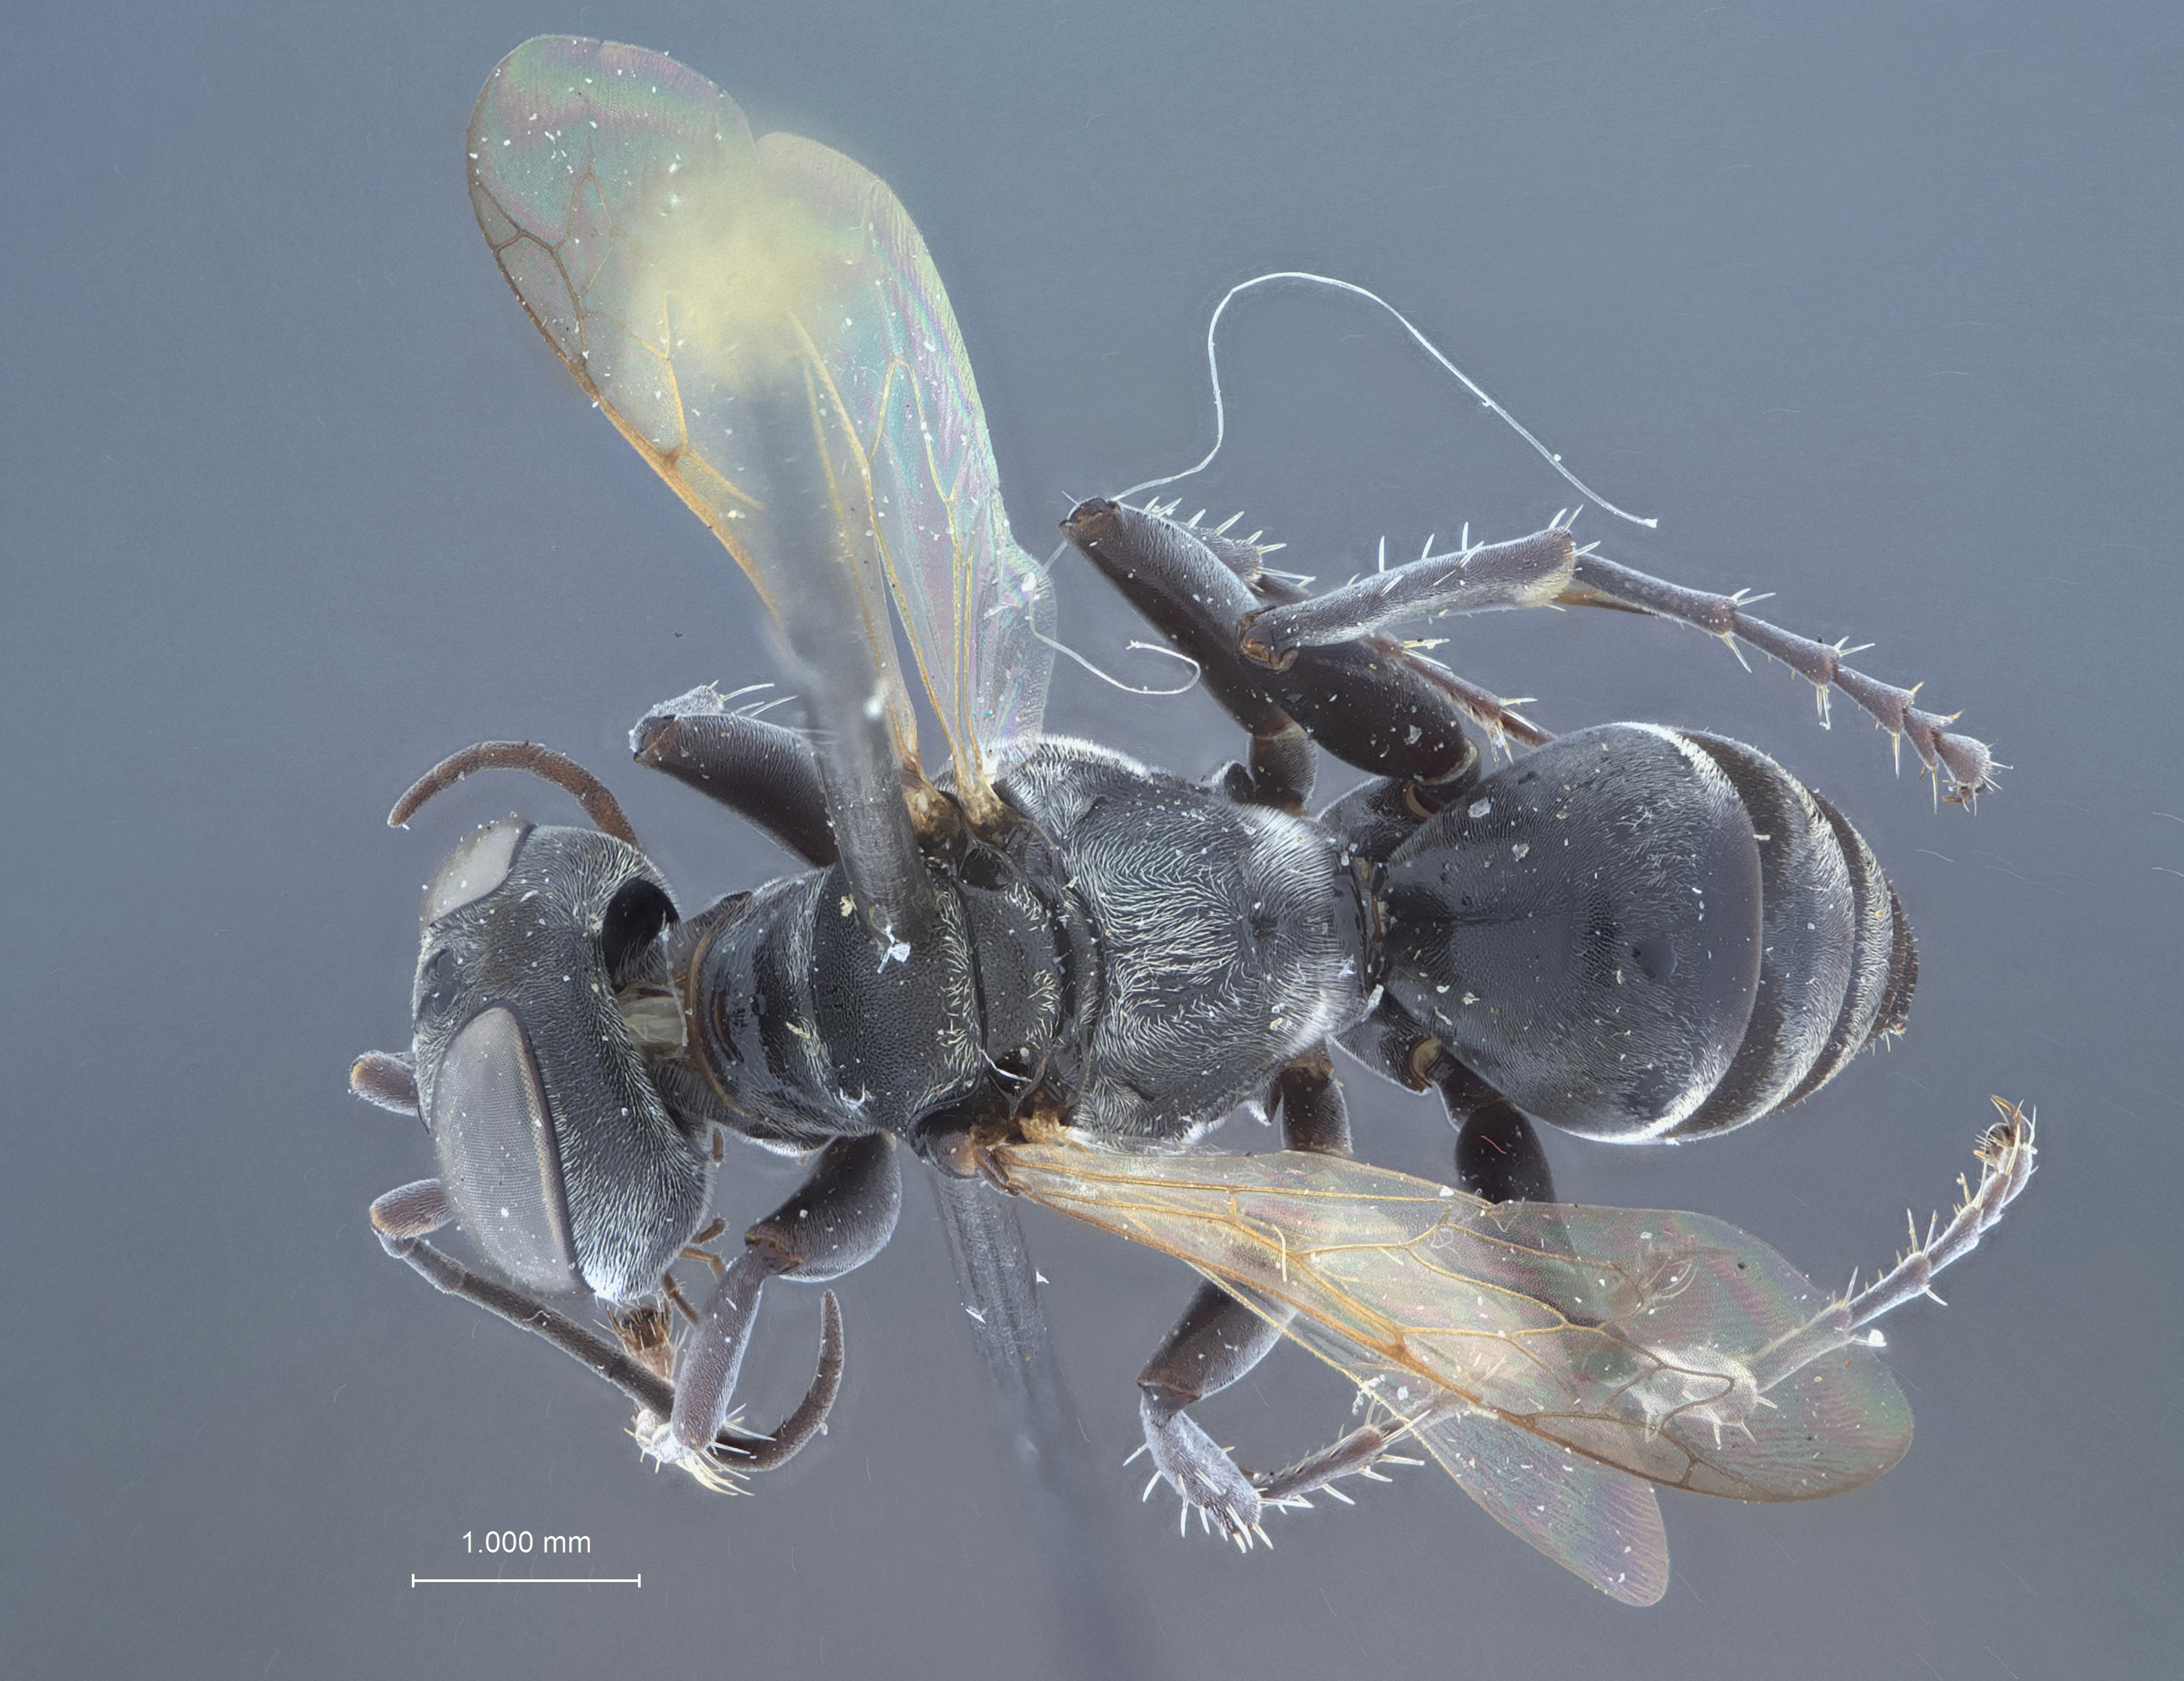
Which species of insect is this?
Tachysphex sympleuron
